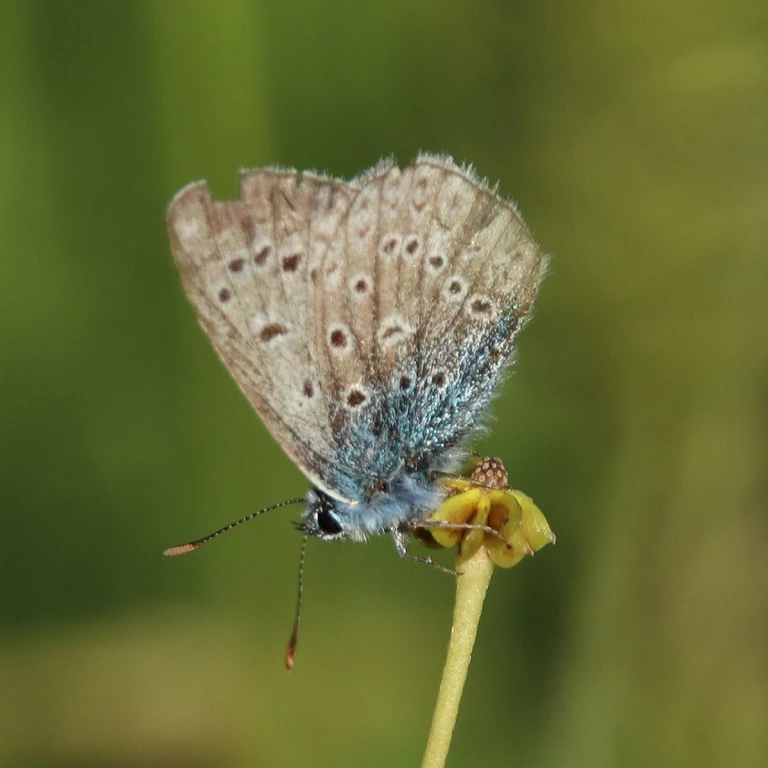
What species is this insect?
Polyommatus icarus
